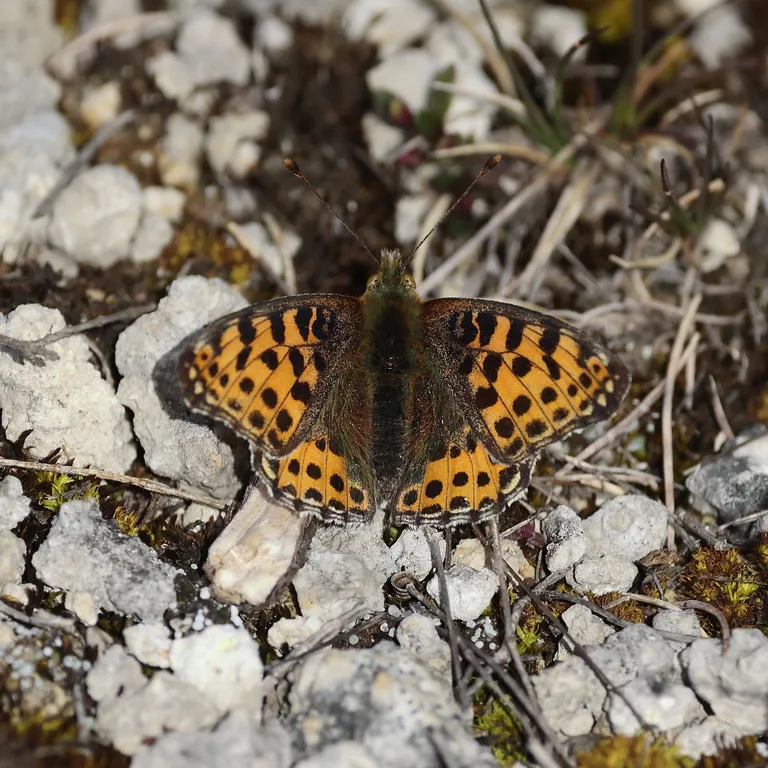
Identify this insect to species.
Issoria lathonia
